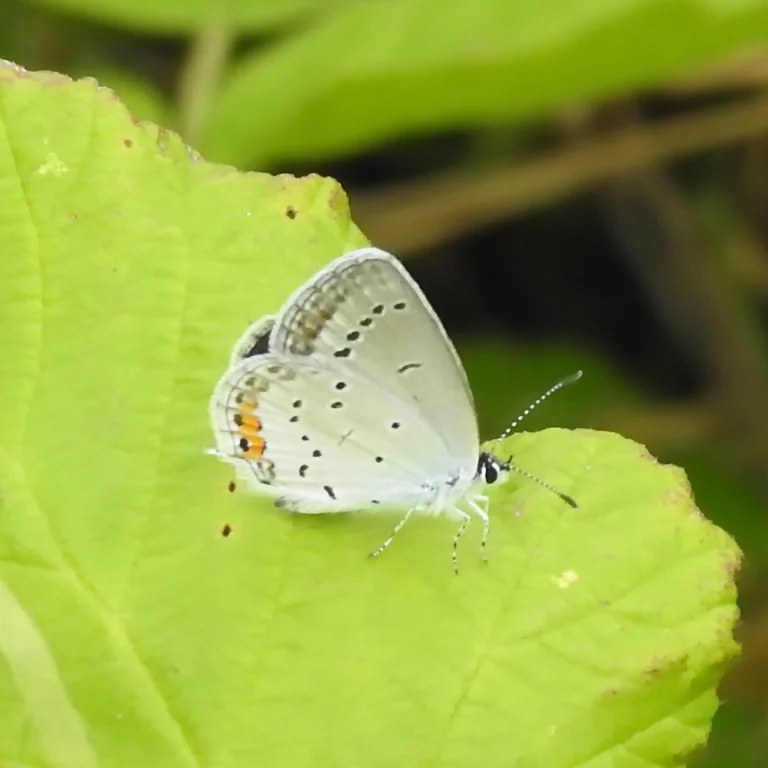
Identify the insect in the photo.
Cupido argiades (also Elkalyce argiades)
